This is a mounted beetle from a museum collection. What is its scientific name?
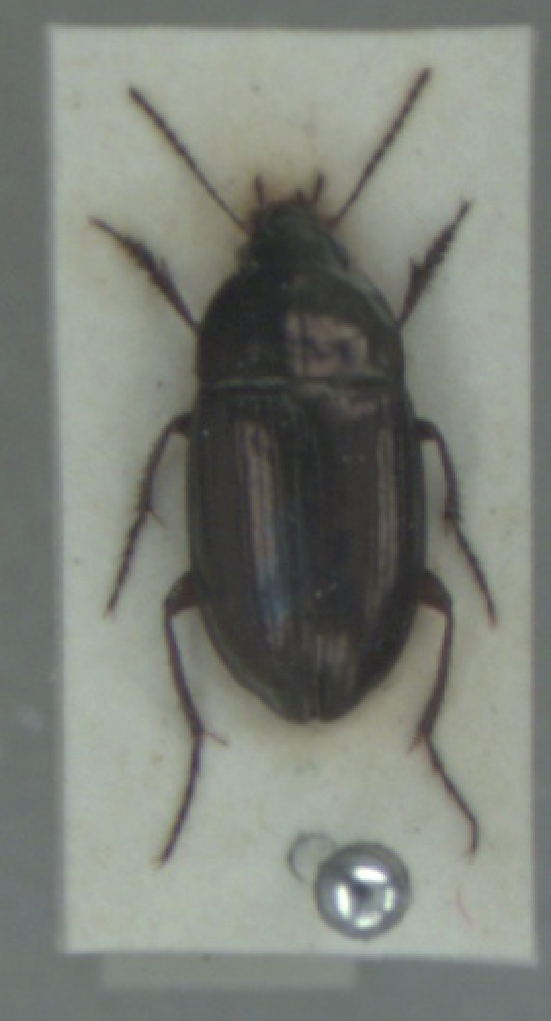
Amara famelica
